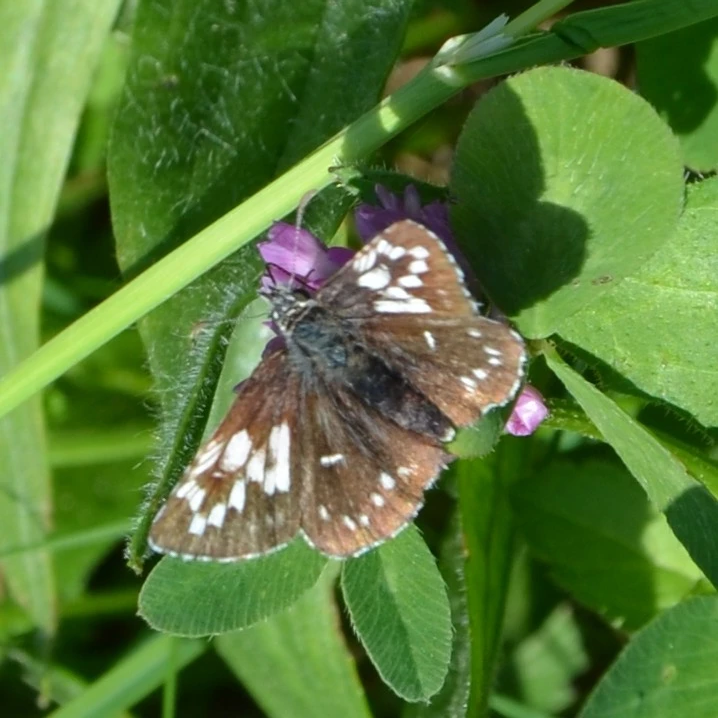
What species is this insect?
Pyrgus malvae
